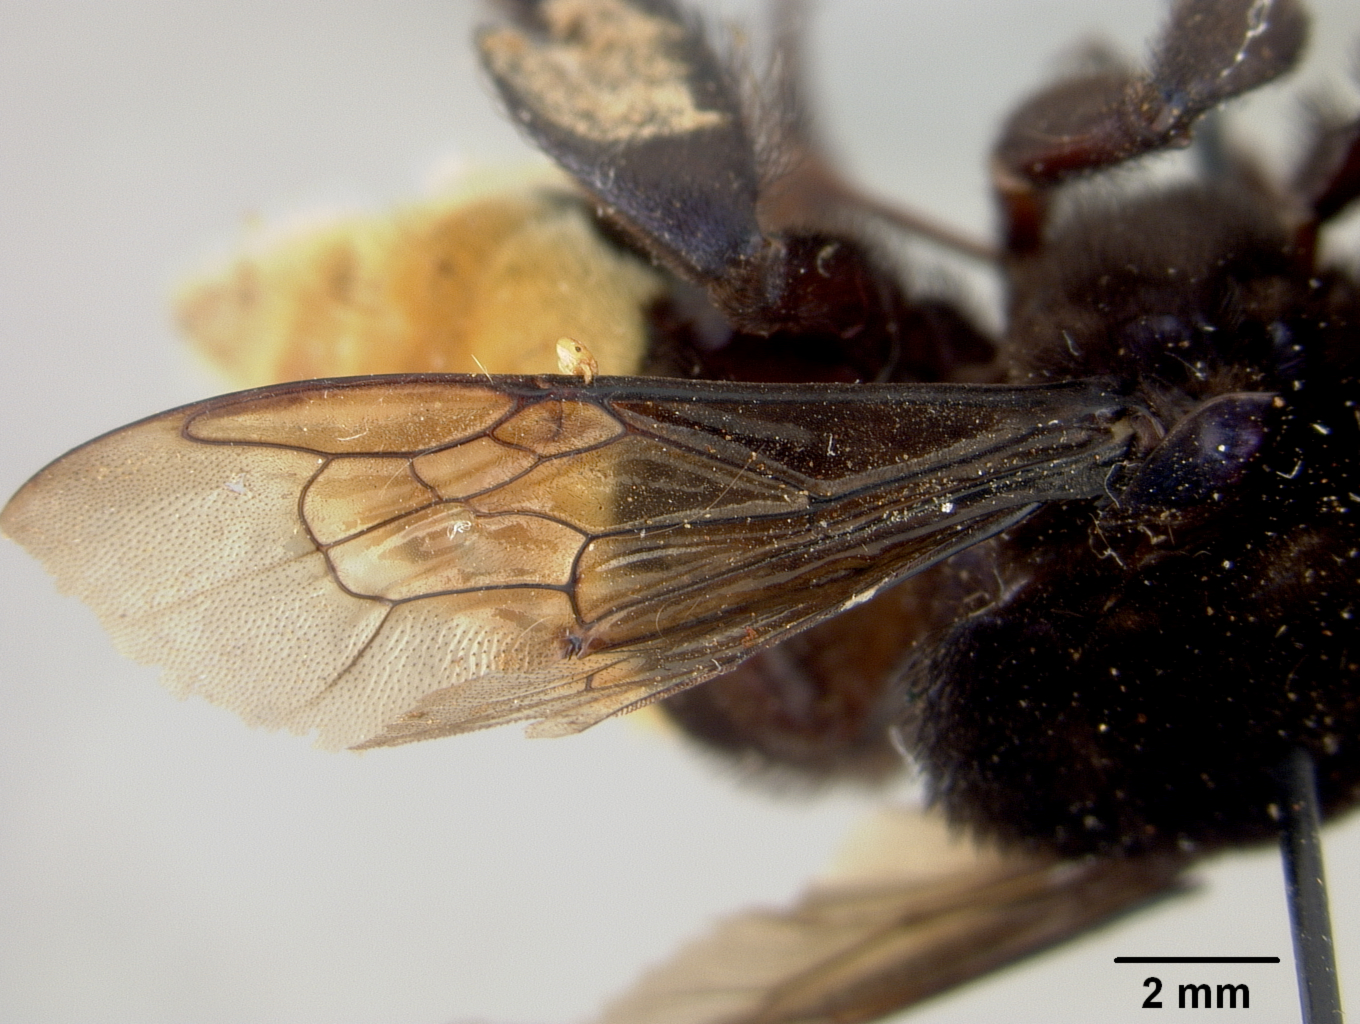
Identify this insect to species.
Eulaema bruesi
